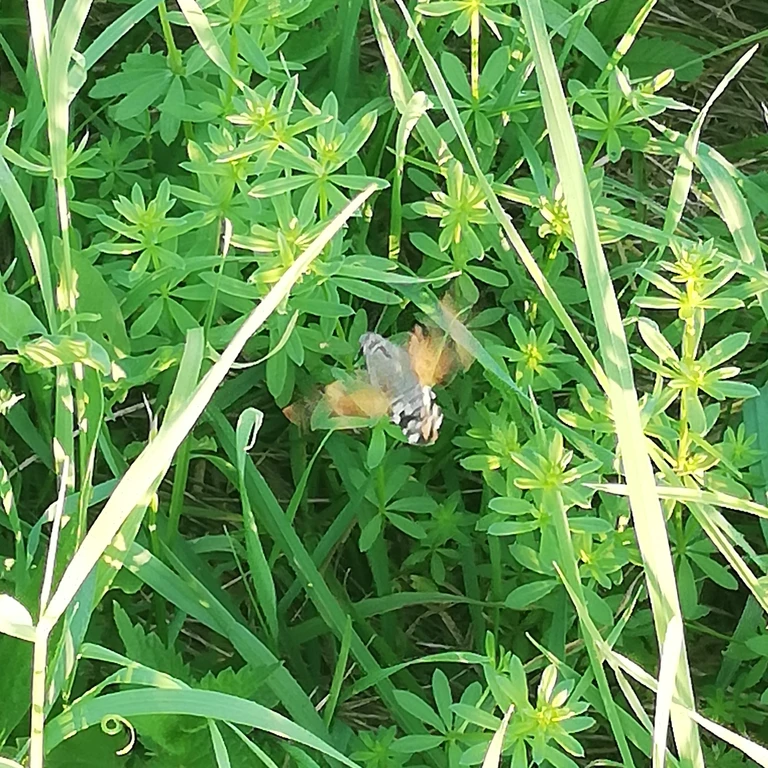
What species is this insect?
Macroglossum stellatarum
